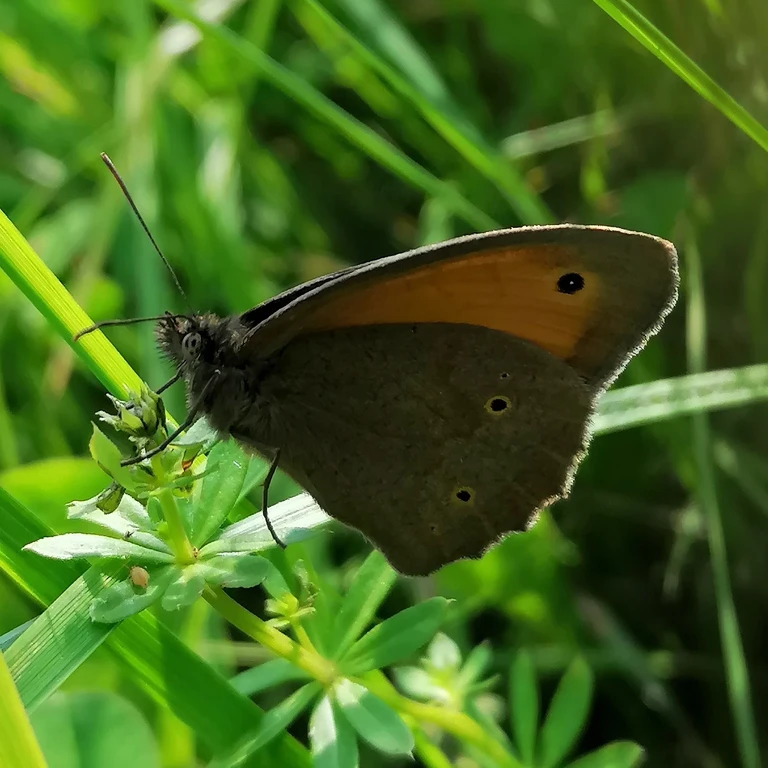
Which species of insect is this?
Maniola jurtina
